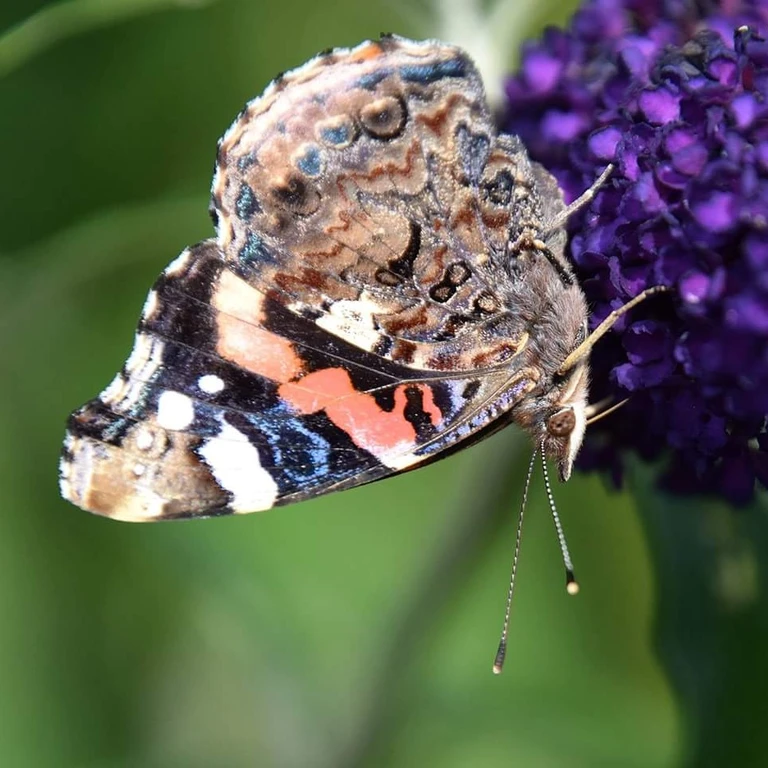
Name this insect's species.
Vanessa atalanta
